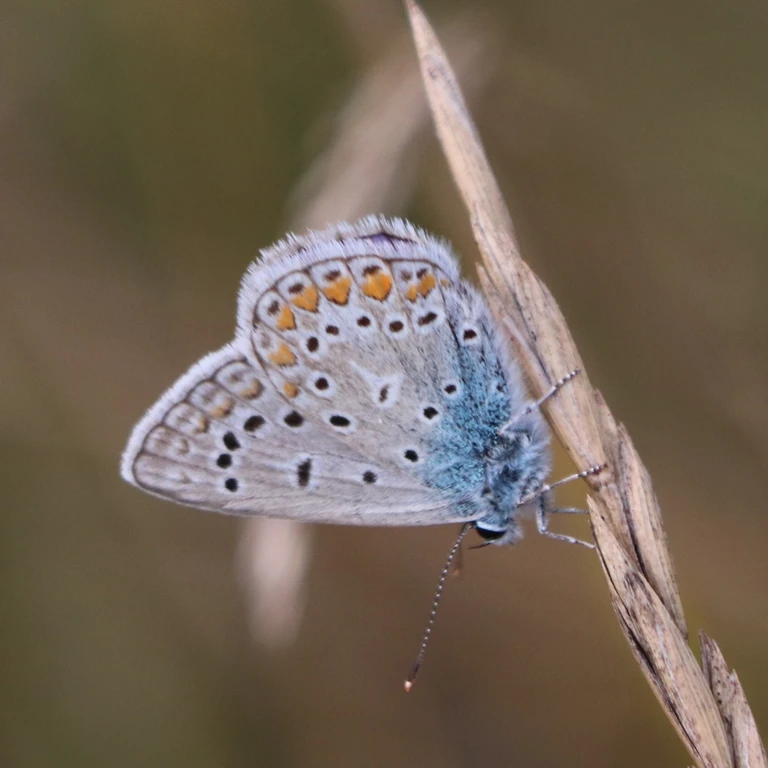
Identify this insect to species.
Polyommatus icarus
